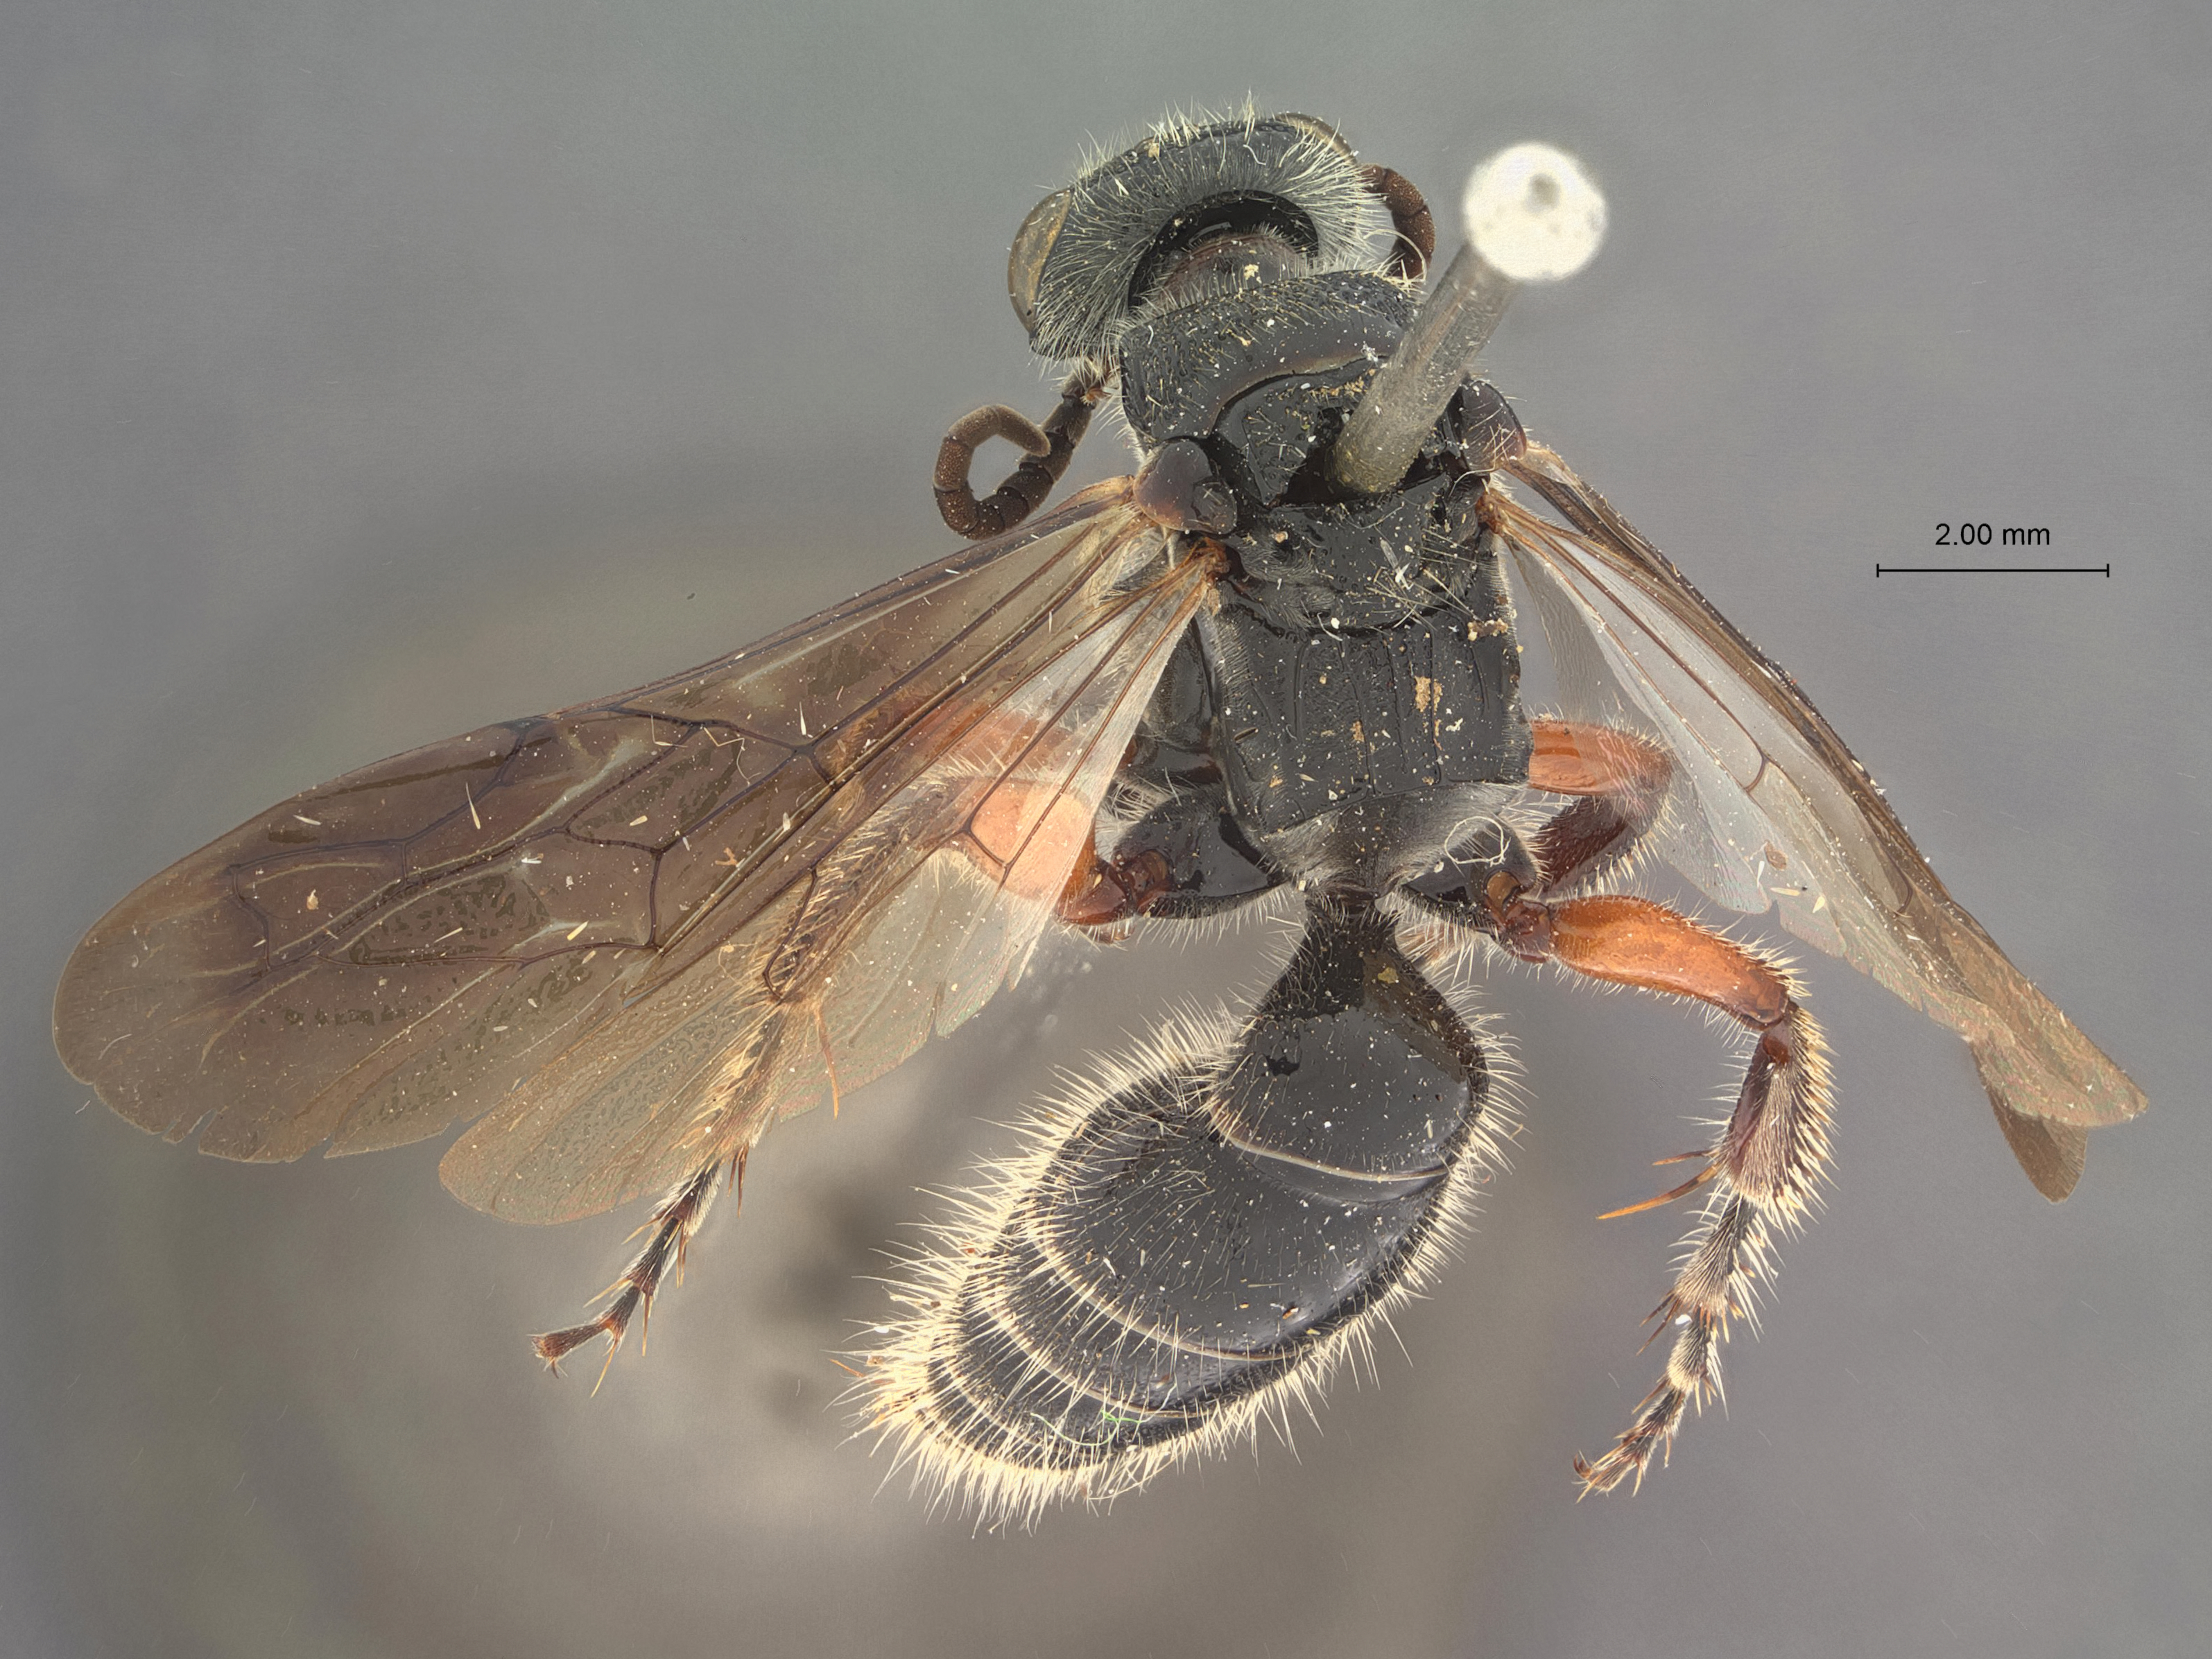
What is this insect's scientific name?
Tiphia shillinga
